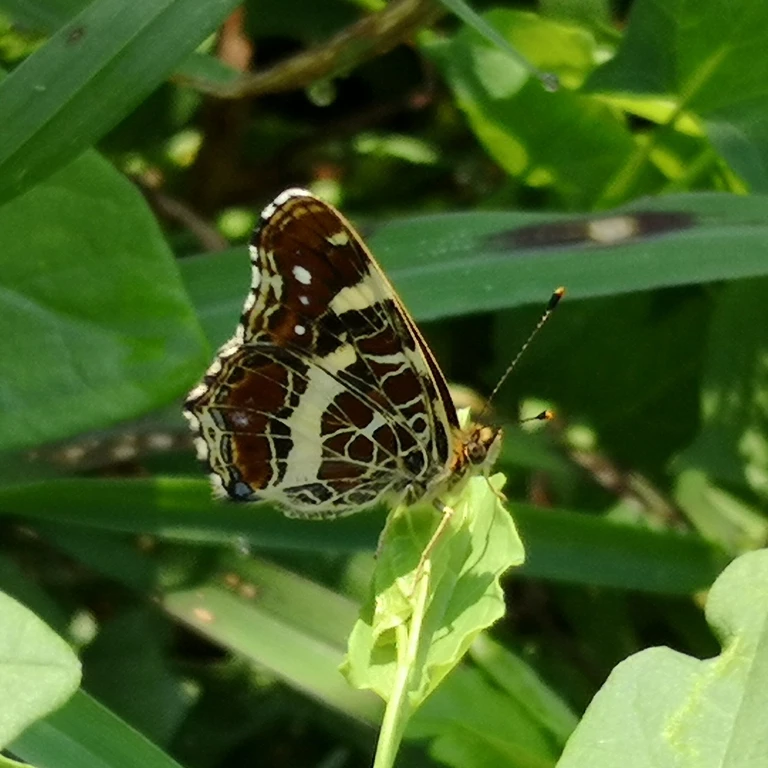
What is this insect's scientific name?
Araschnia levana
